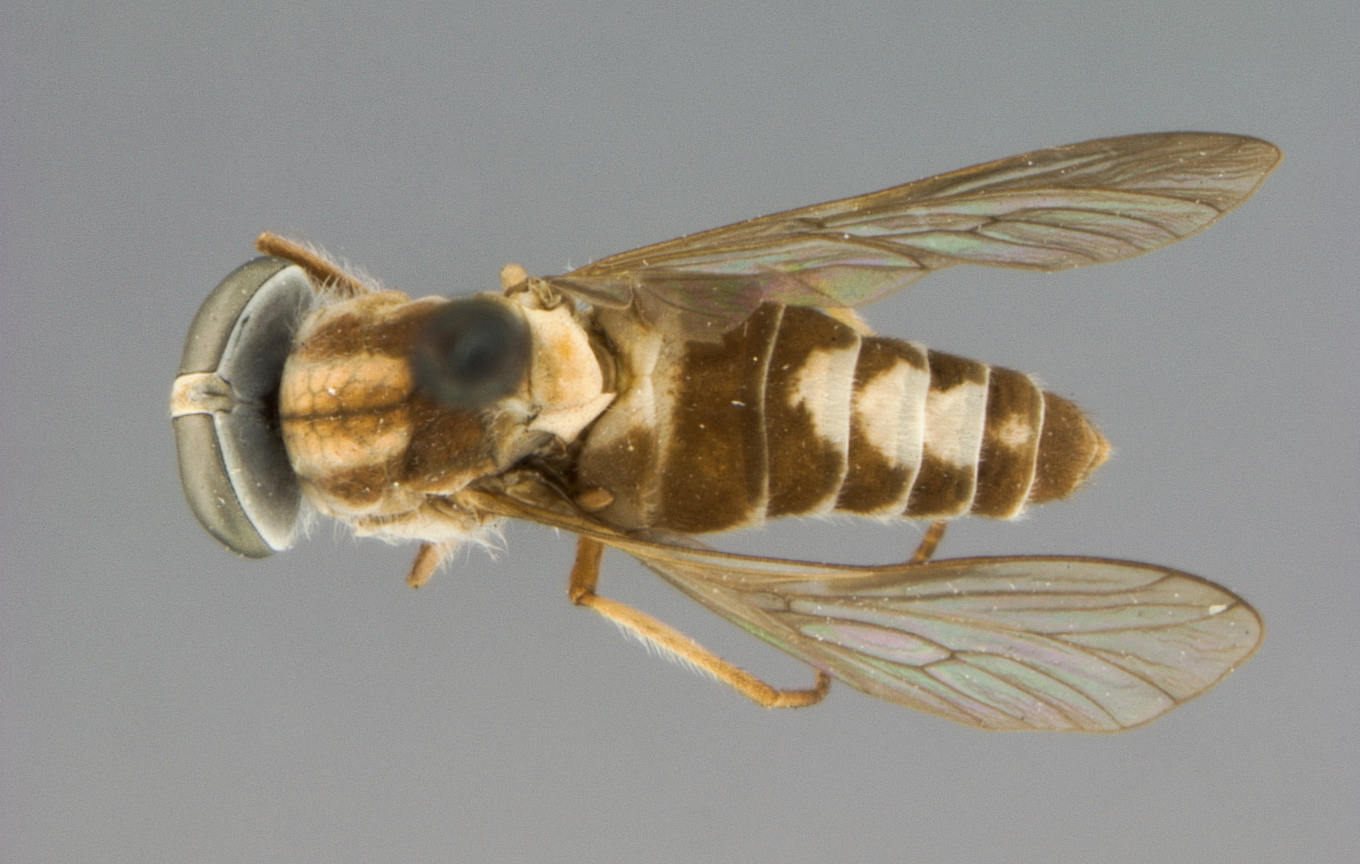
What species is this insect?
Stenotabanus trilunatus
